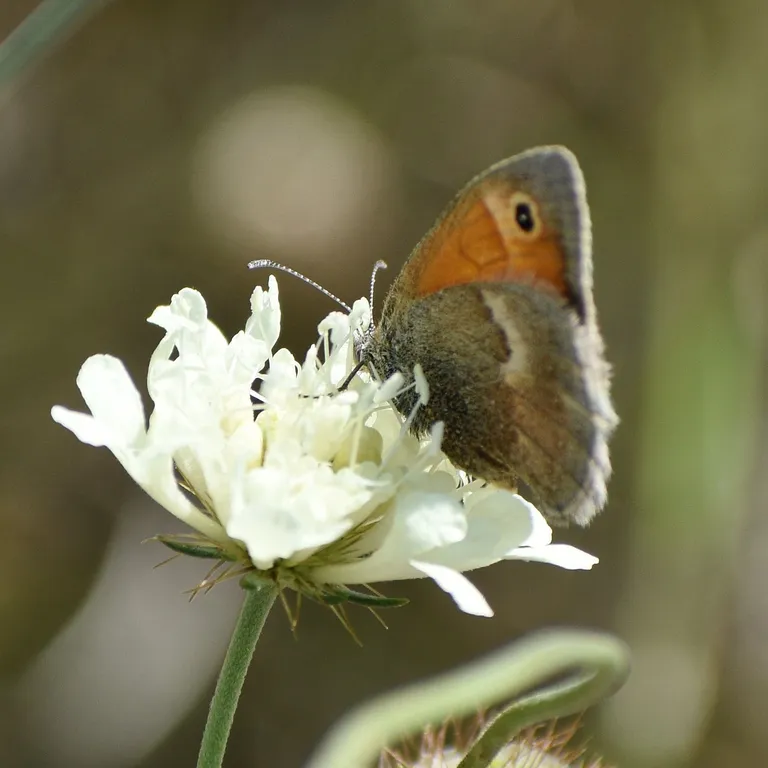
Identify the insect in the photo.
Coenonympha pamphilus
